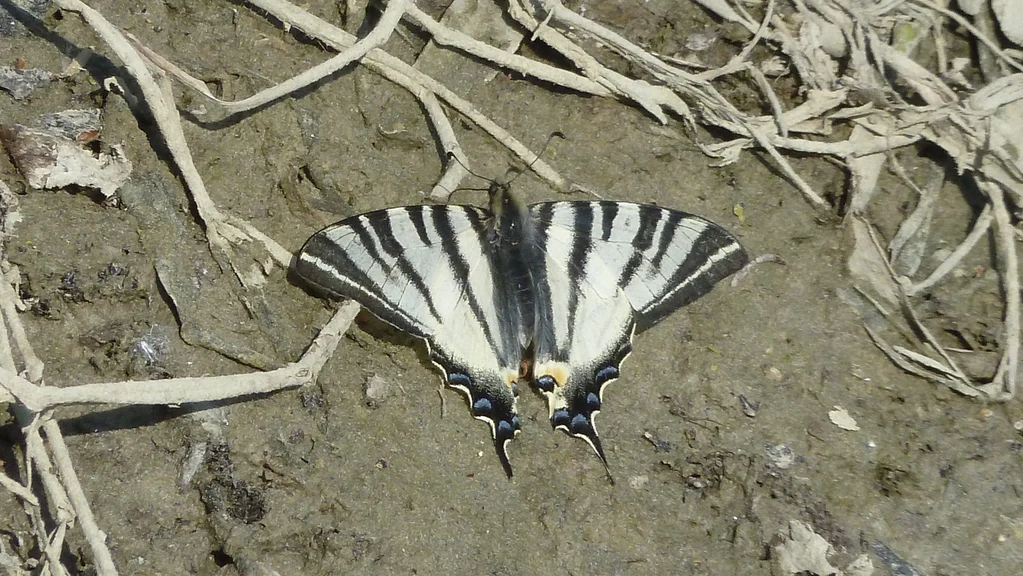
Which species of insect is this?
Iphiclides podalirius
